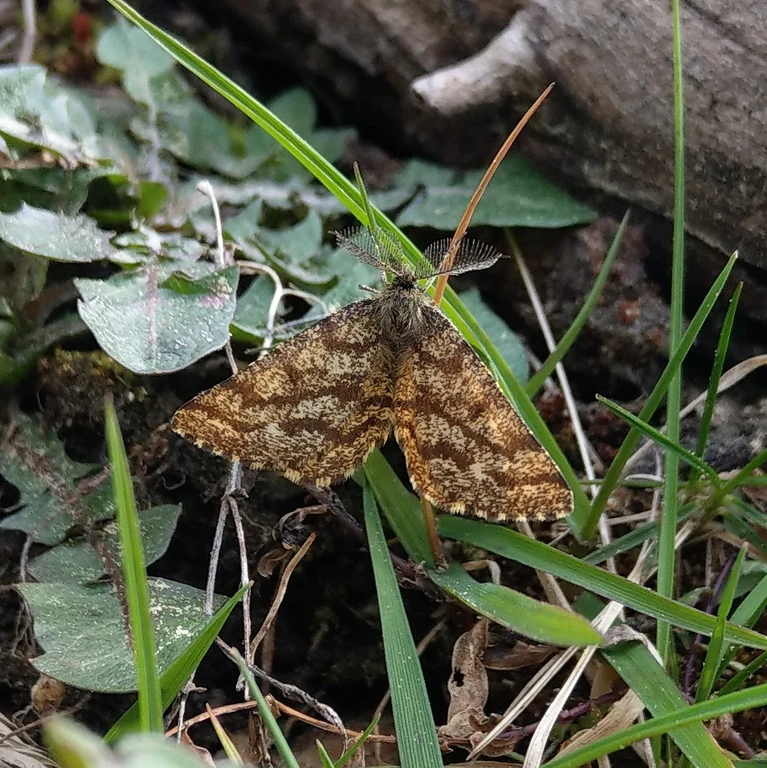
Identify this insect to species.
Ematurga atomaria
